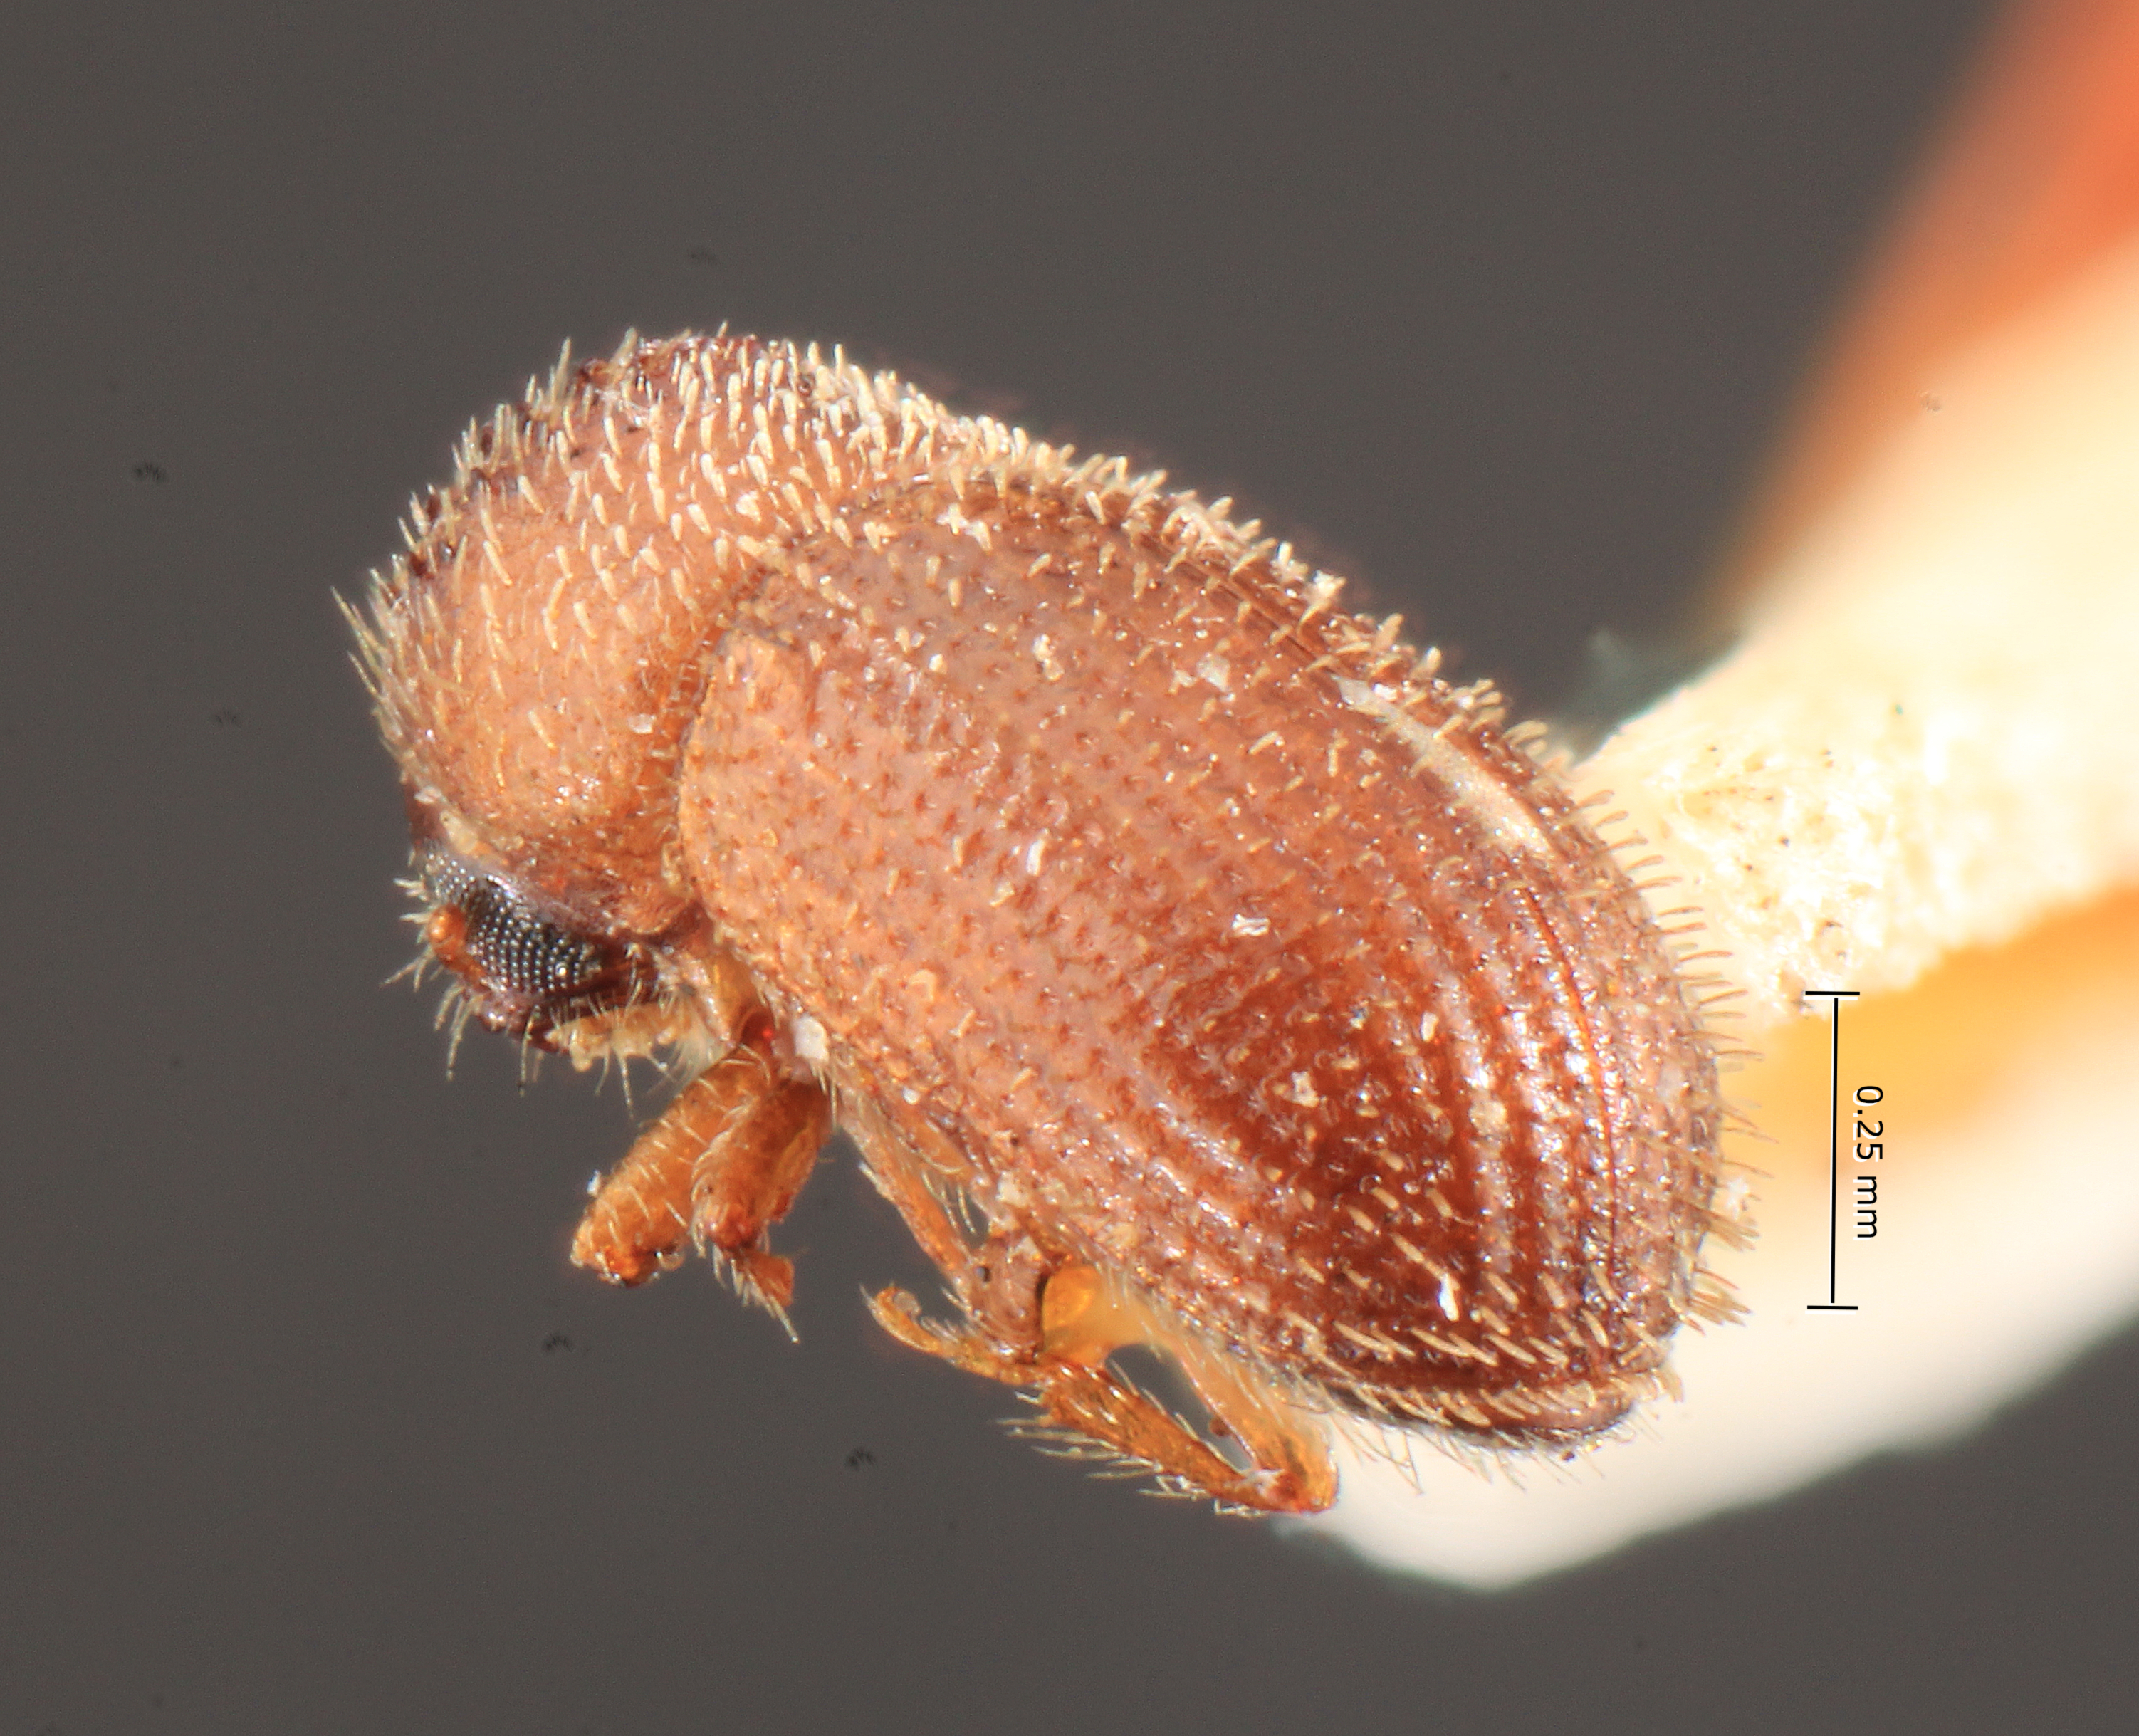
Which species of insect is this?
Stephanoderes flavescens
